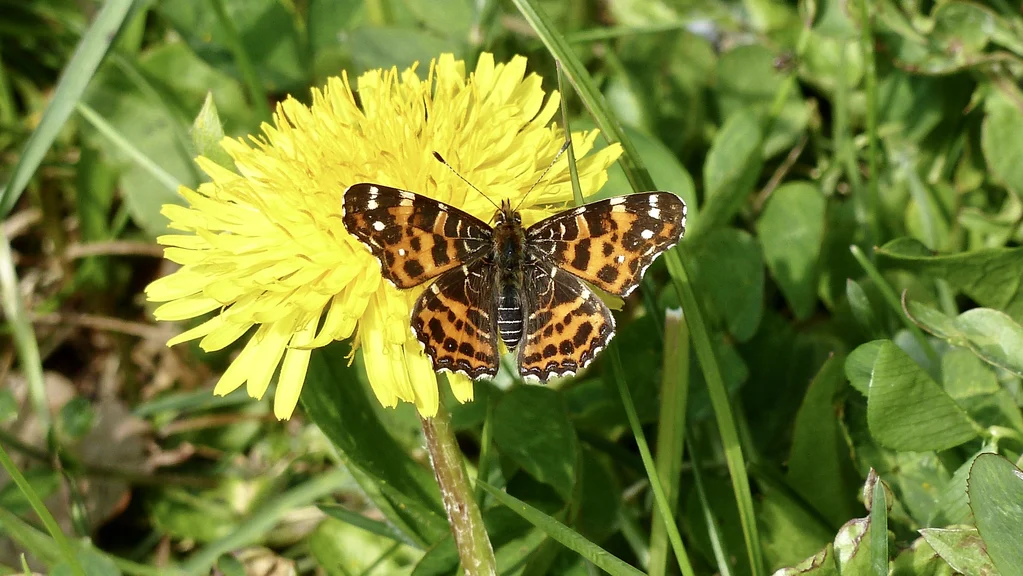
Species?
Araschnia levana
